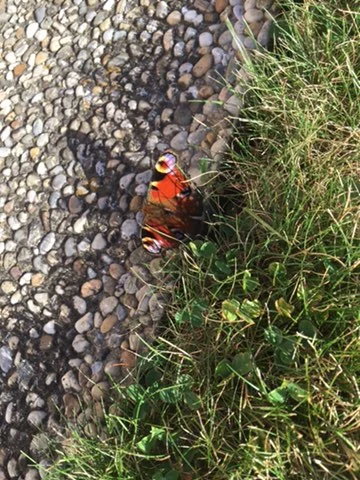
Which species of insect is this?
Aglais io
